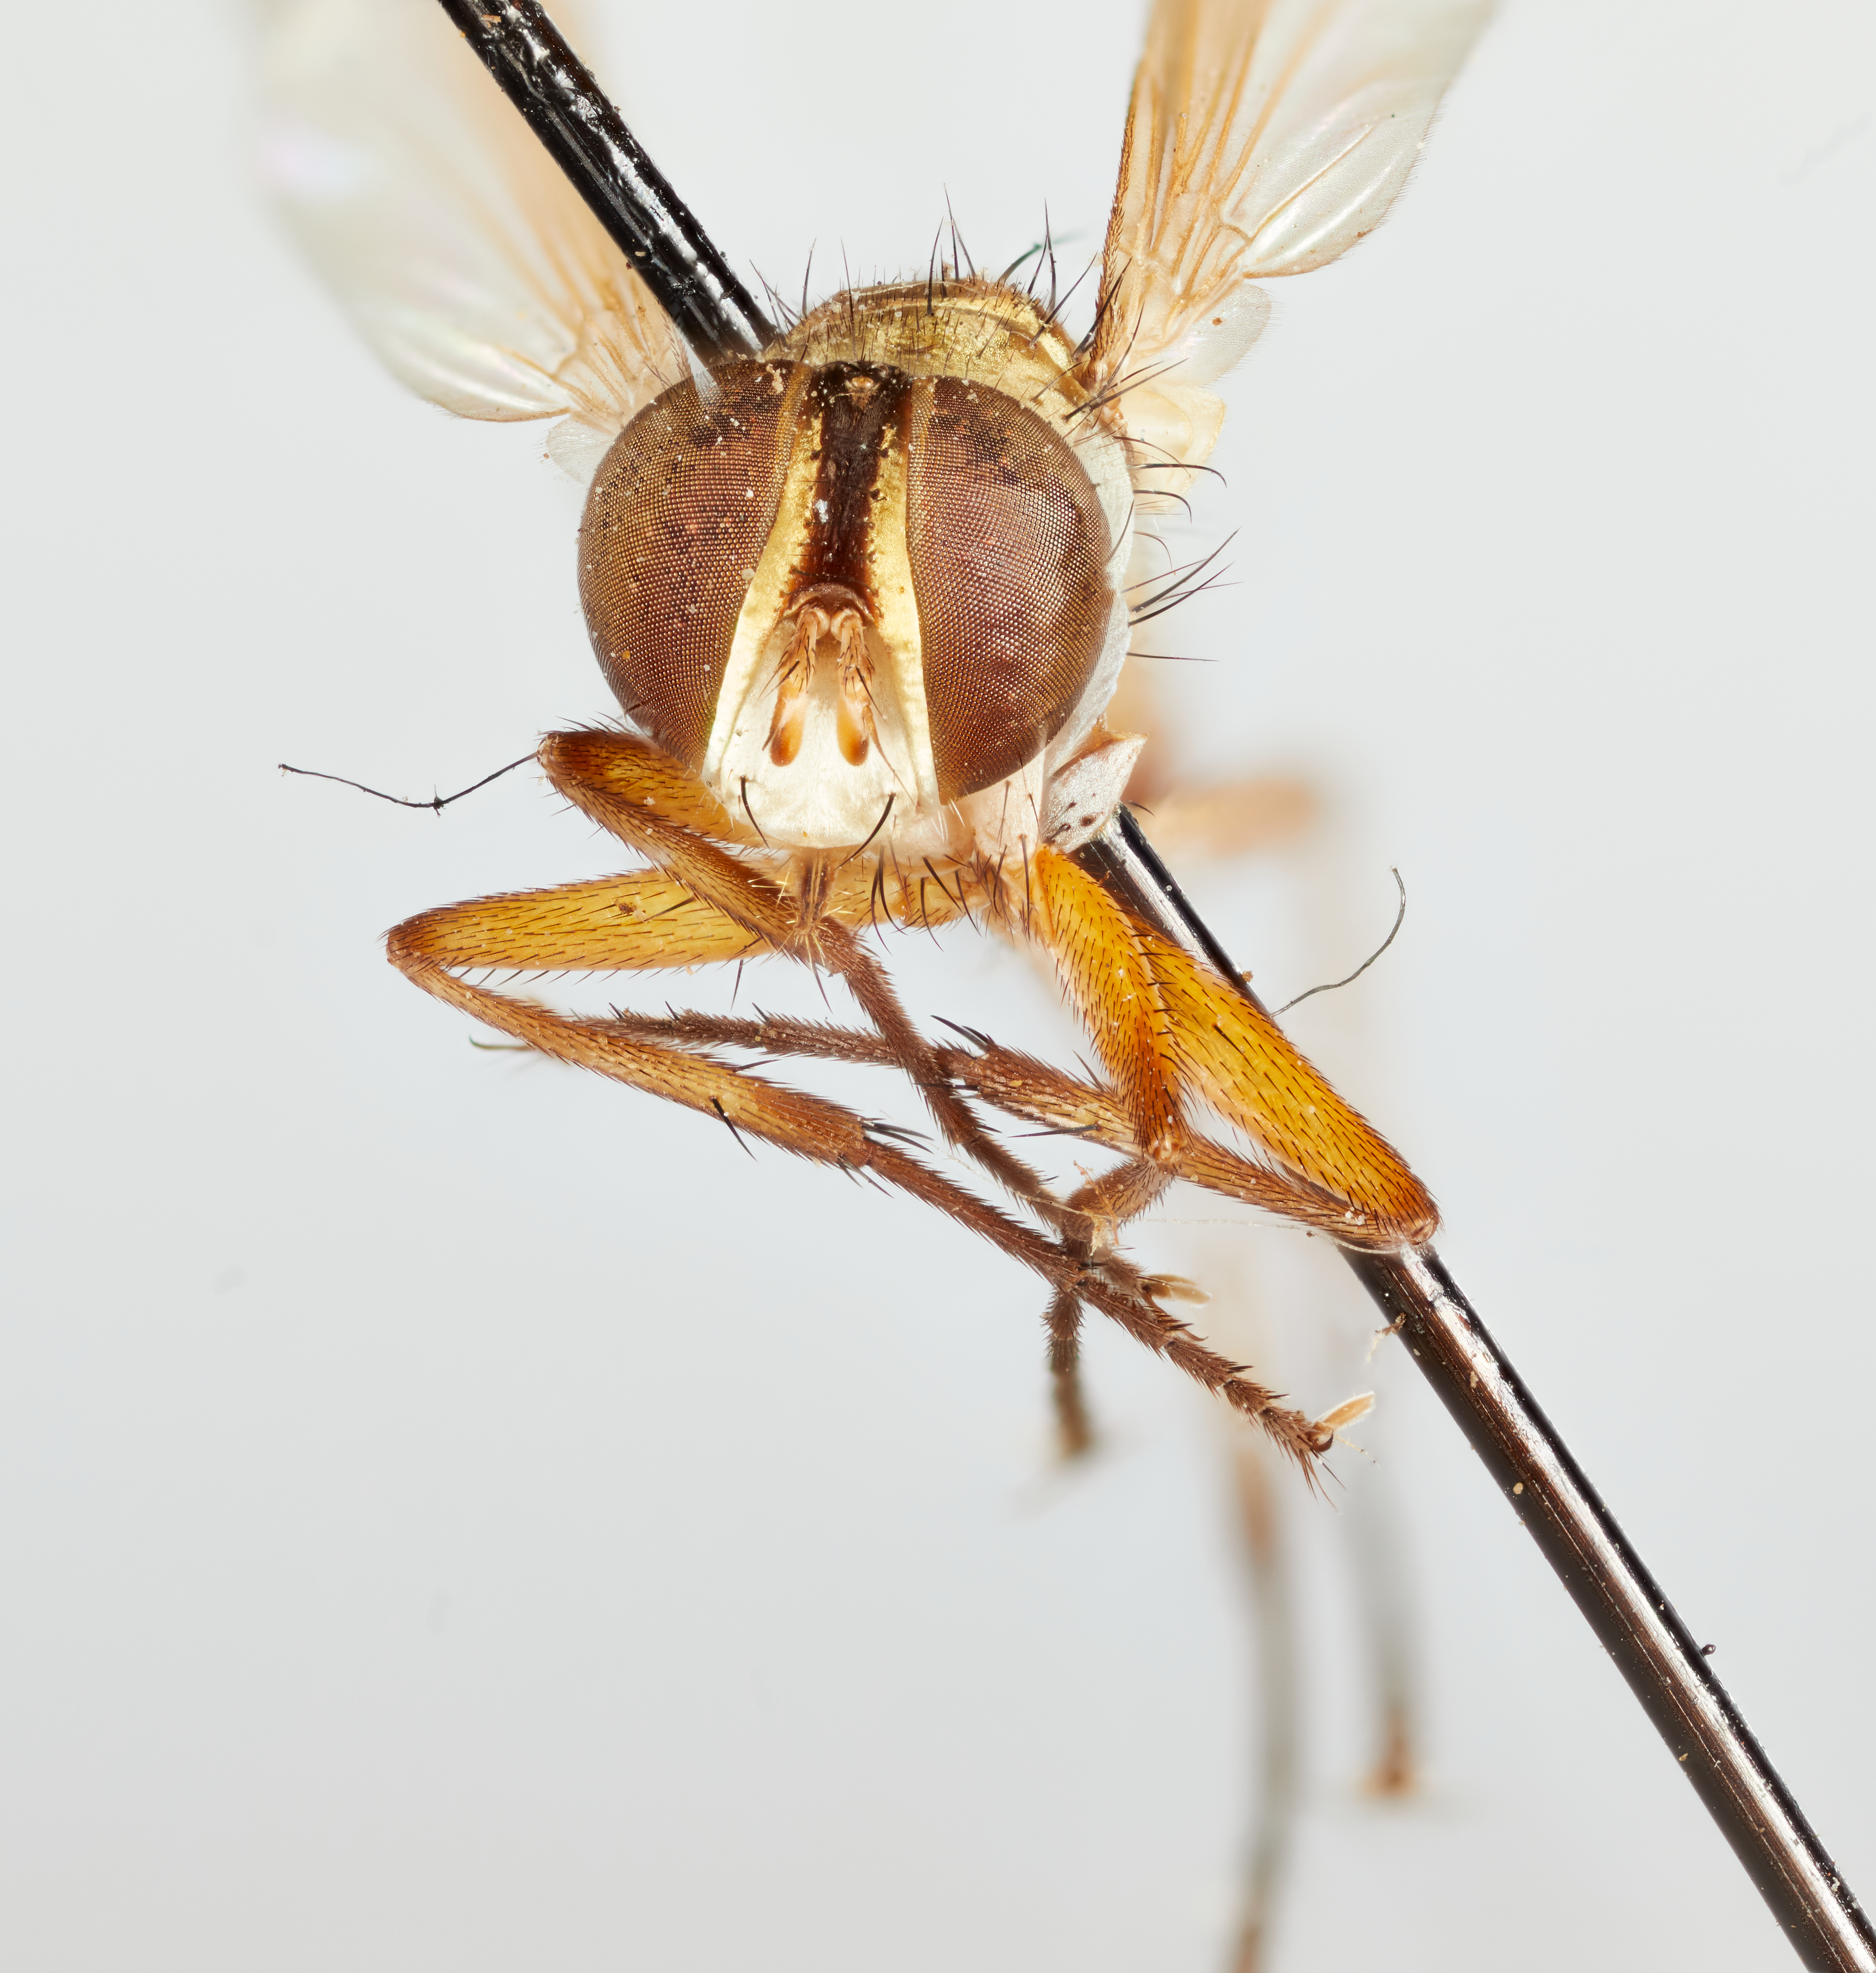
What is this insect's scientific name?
Xanthomelana flavipes
